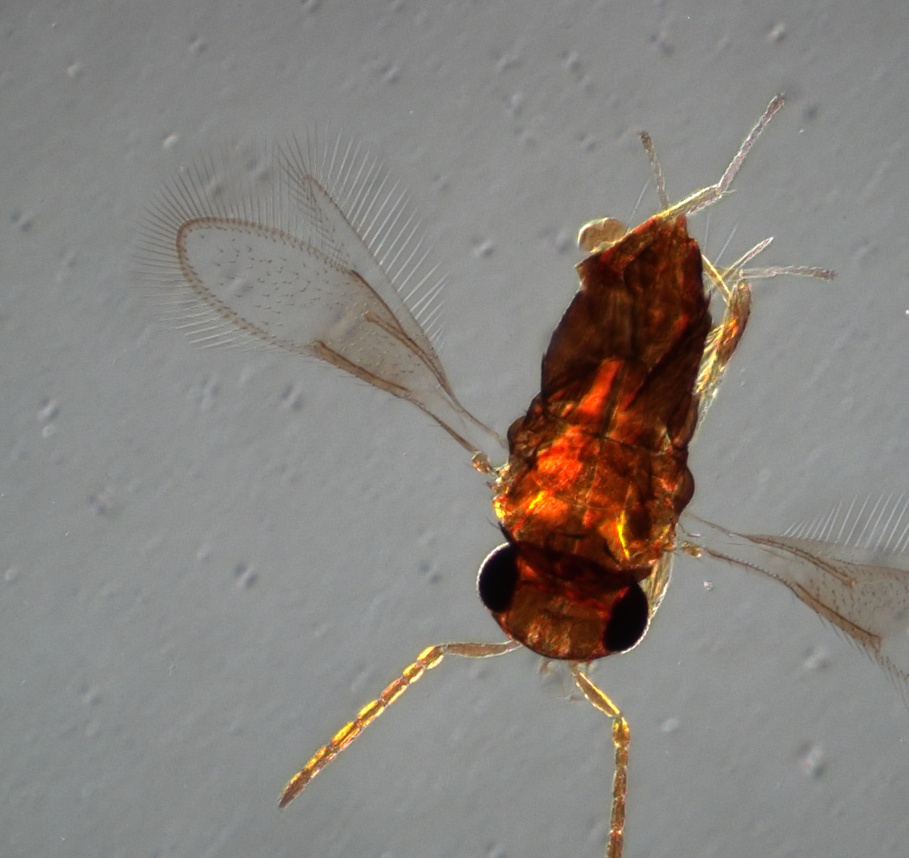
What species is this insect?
Aspidiotiphagus fuscus
